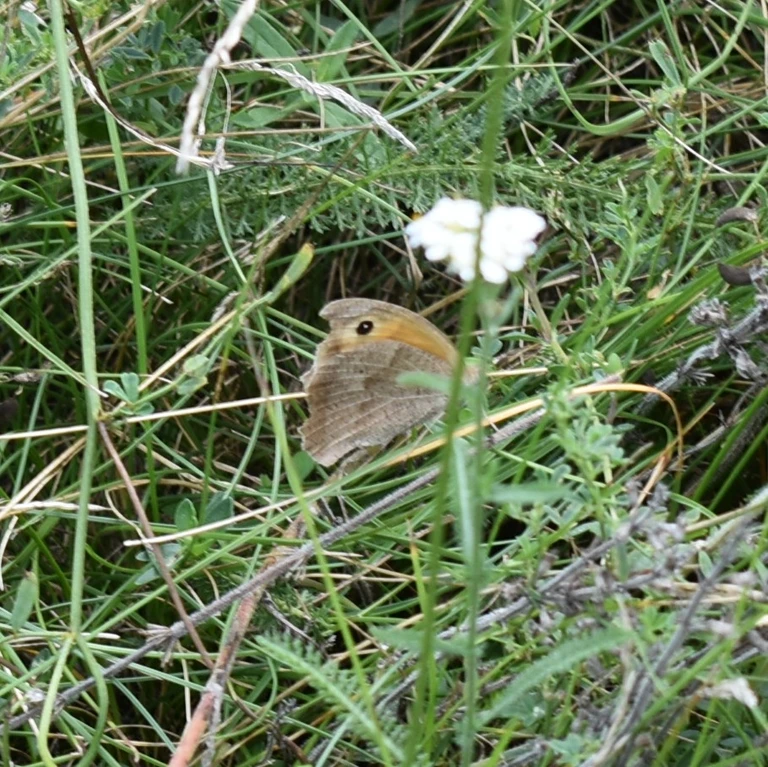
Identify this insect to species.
Maniola jurtina
